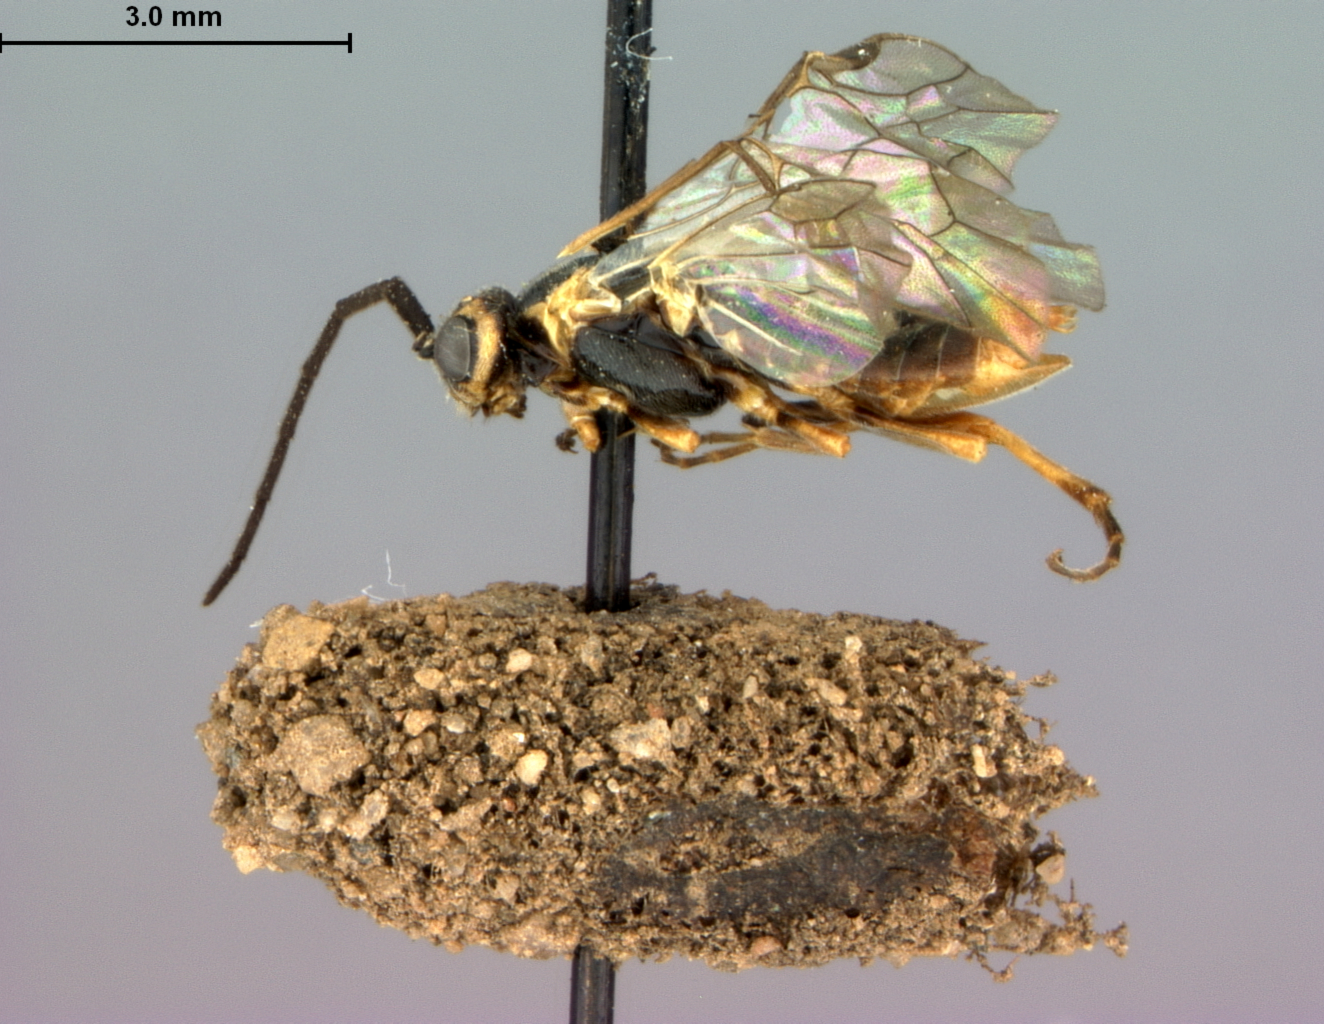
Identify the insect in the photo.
Pachynematus tritici
